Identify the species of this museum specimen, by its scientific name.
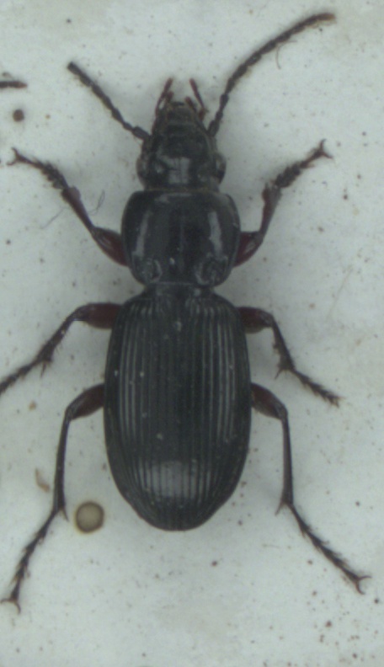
Pterostichus madidus
